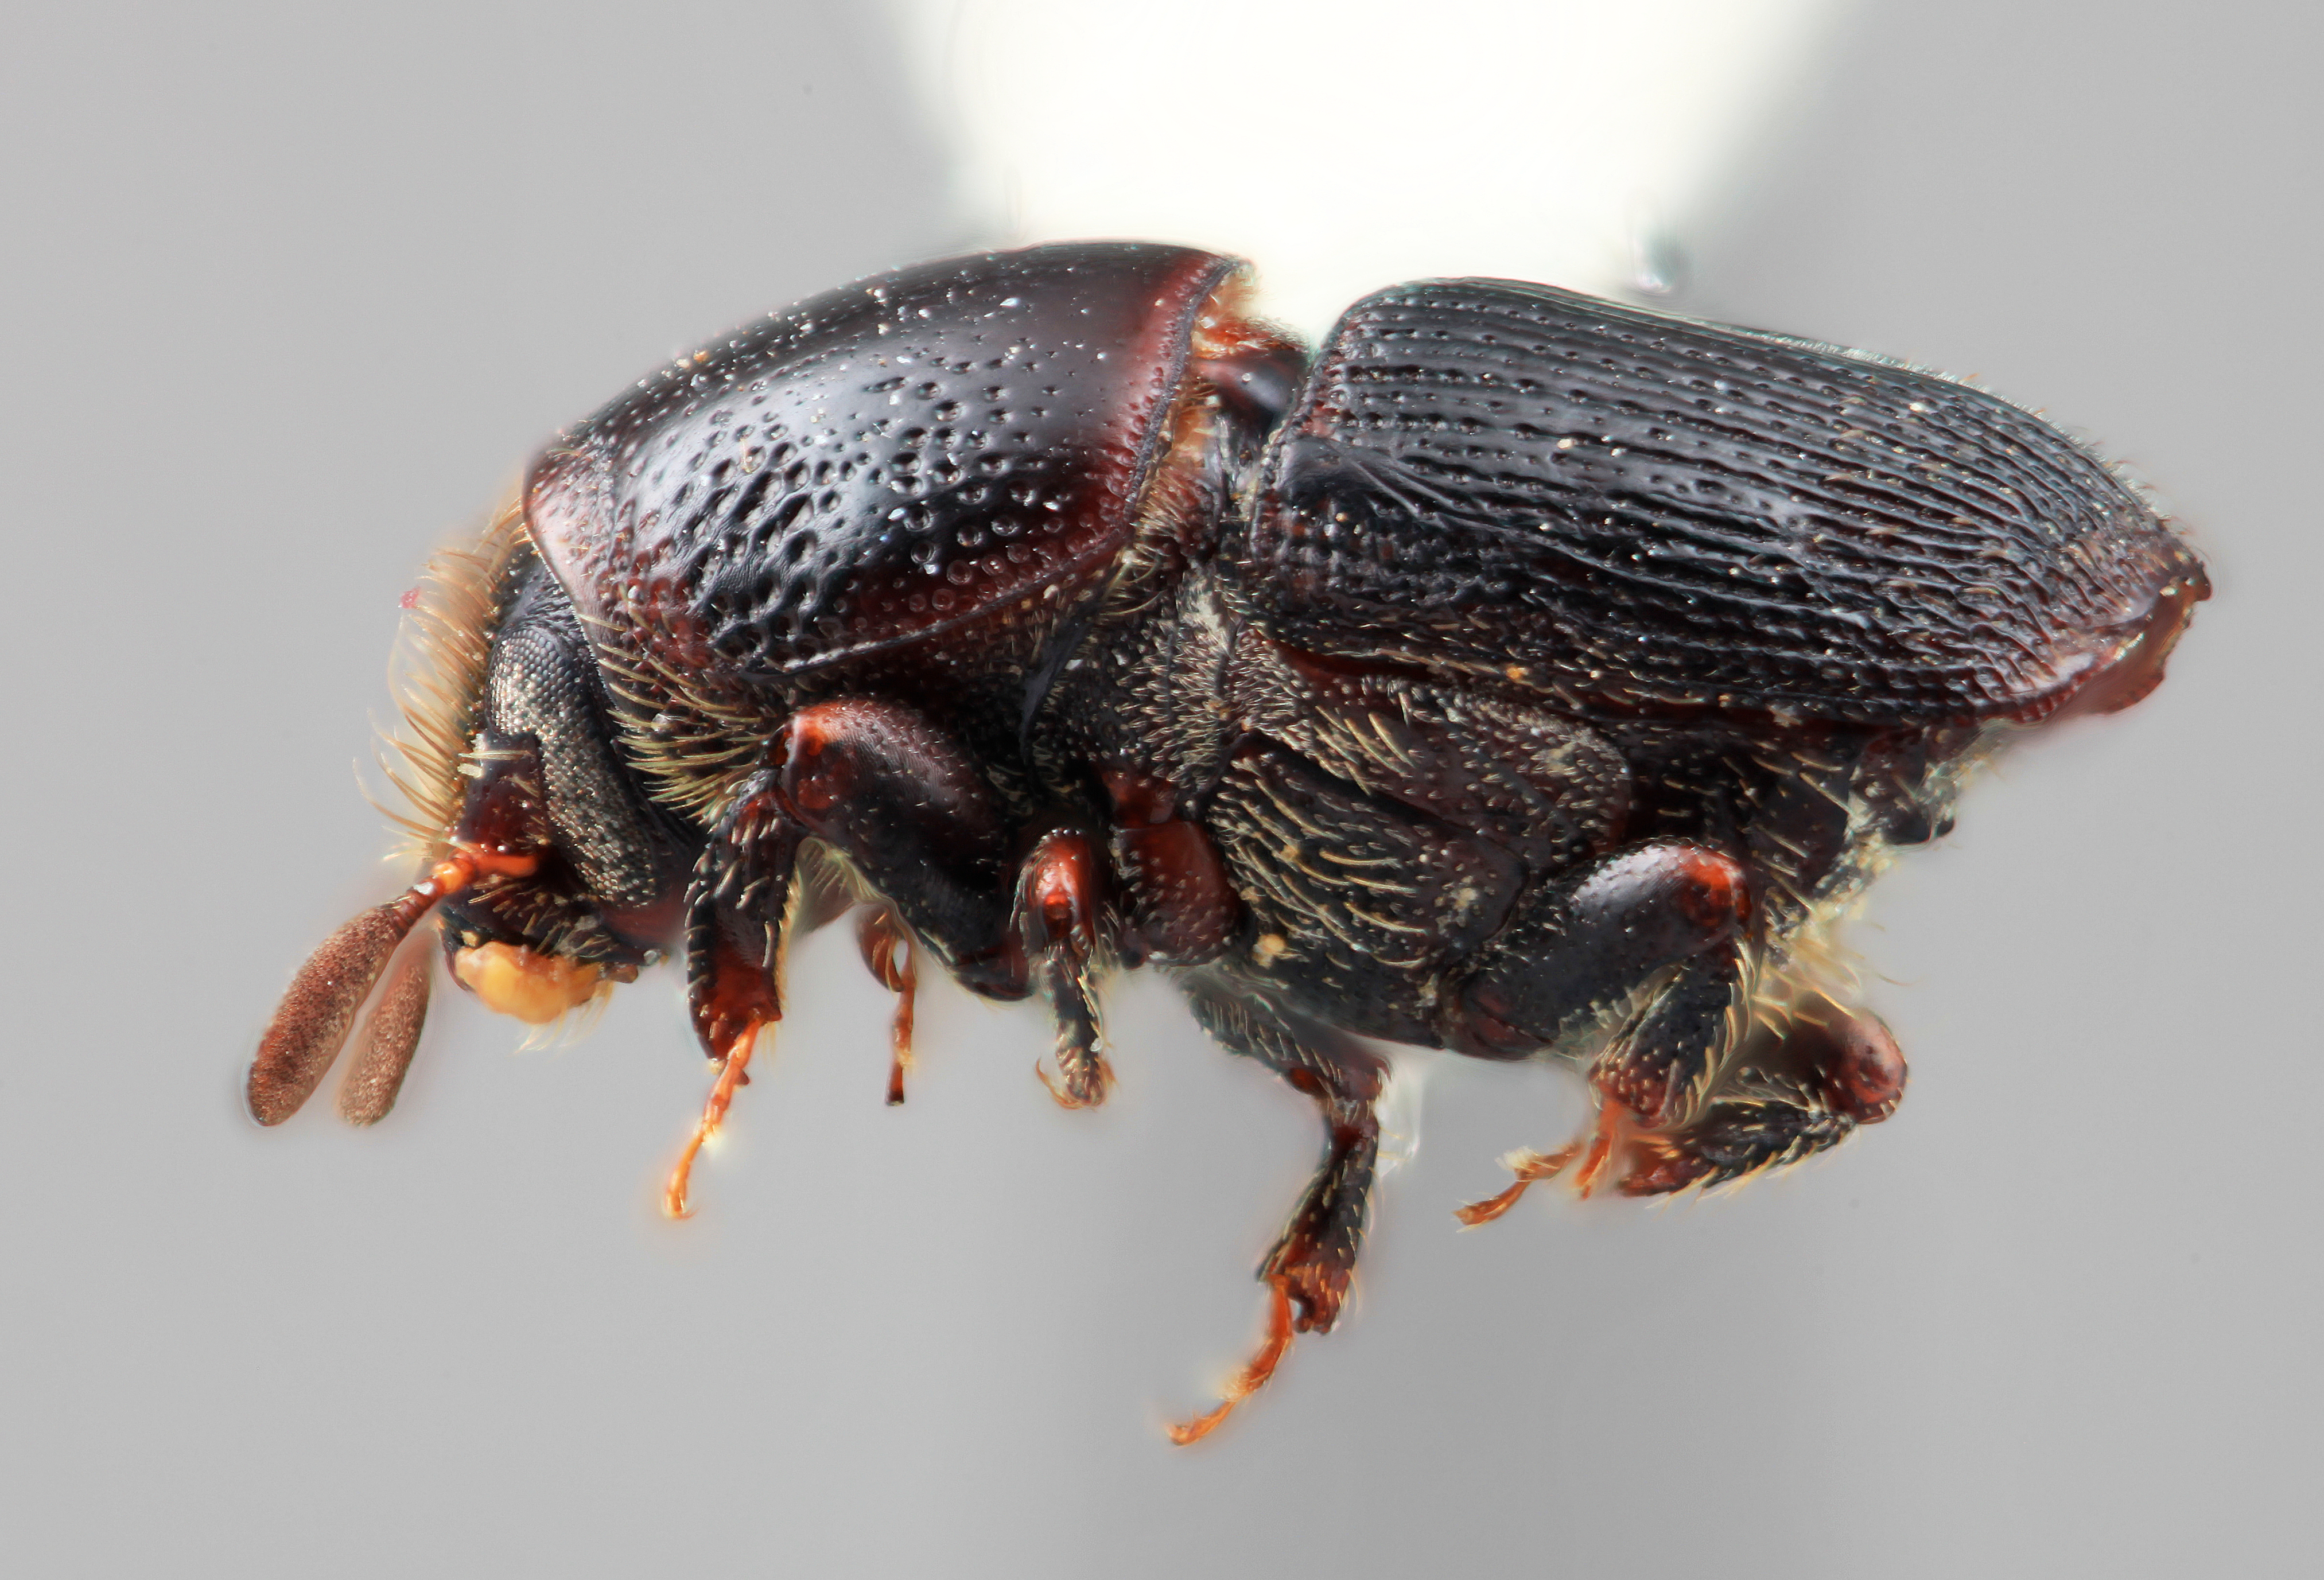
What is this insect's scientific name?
Scolytus binodus
